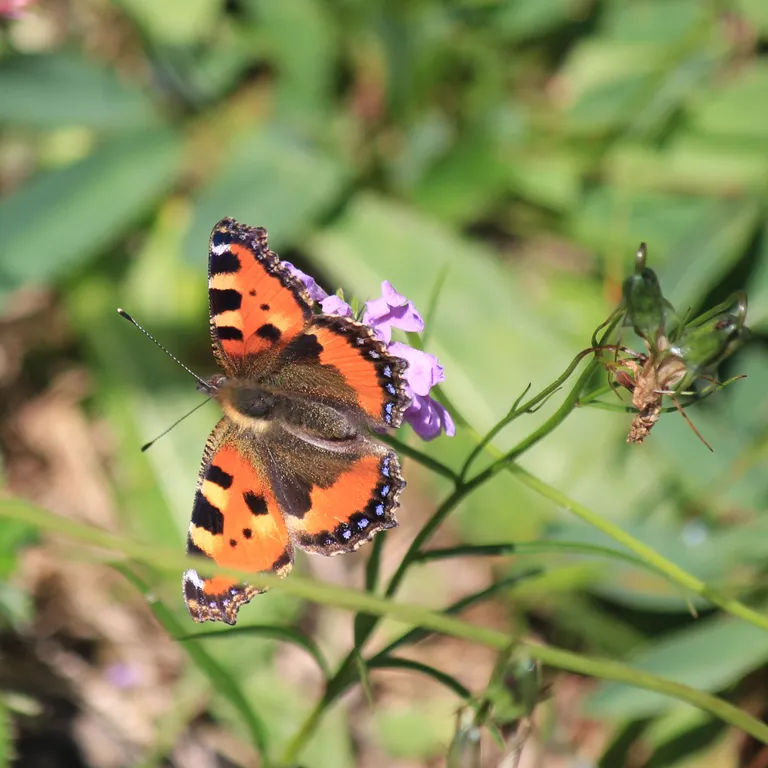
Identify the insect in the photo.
Aglais urticae
